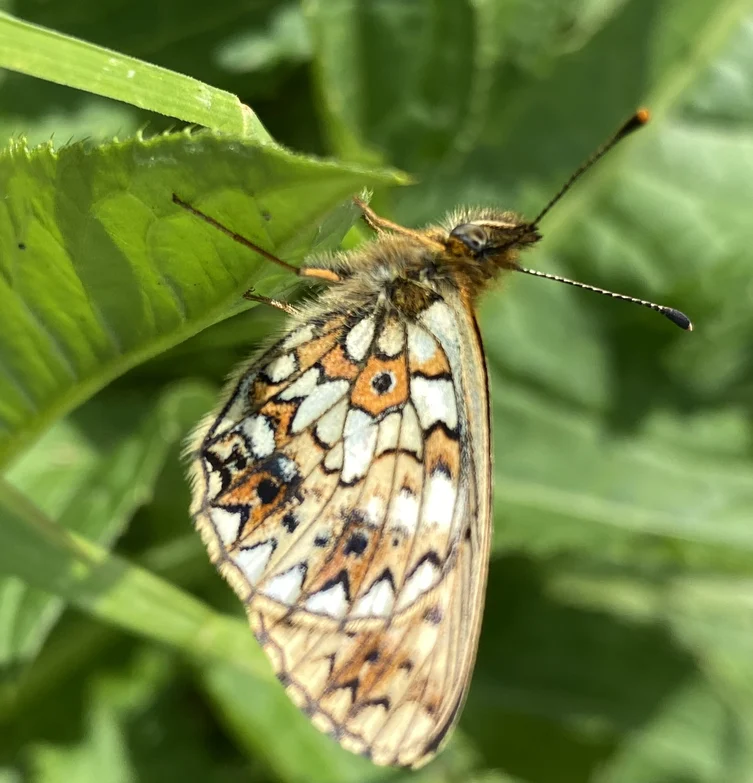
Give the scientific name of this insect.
Boloria selene
